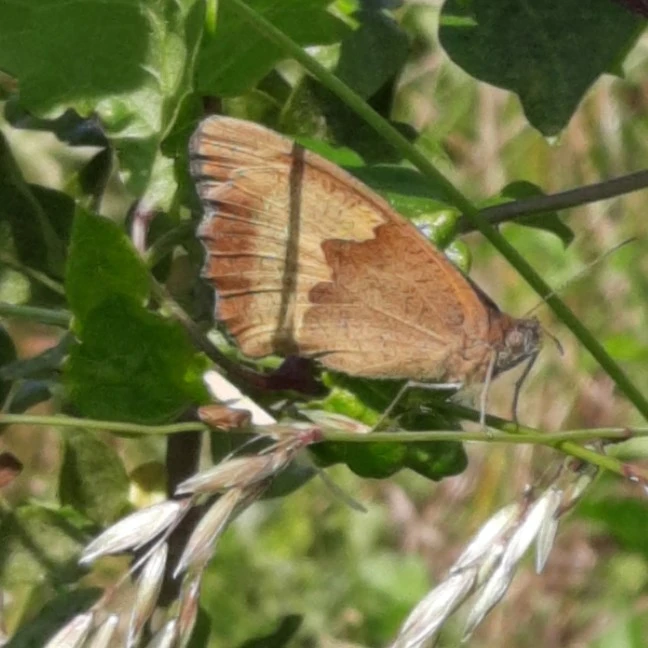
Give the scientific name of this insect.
Maniola jurtina
